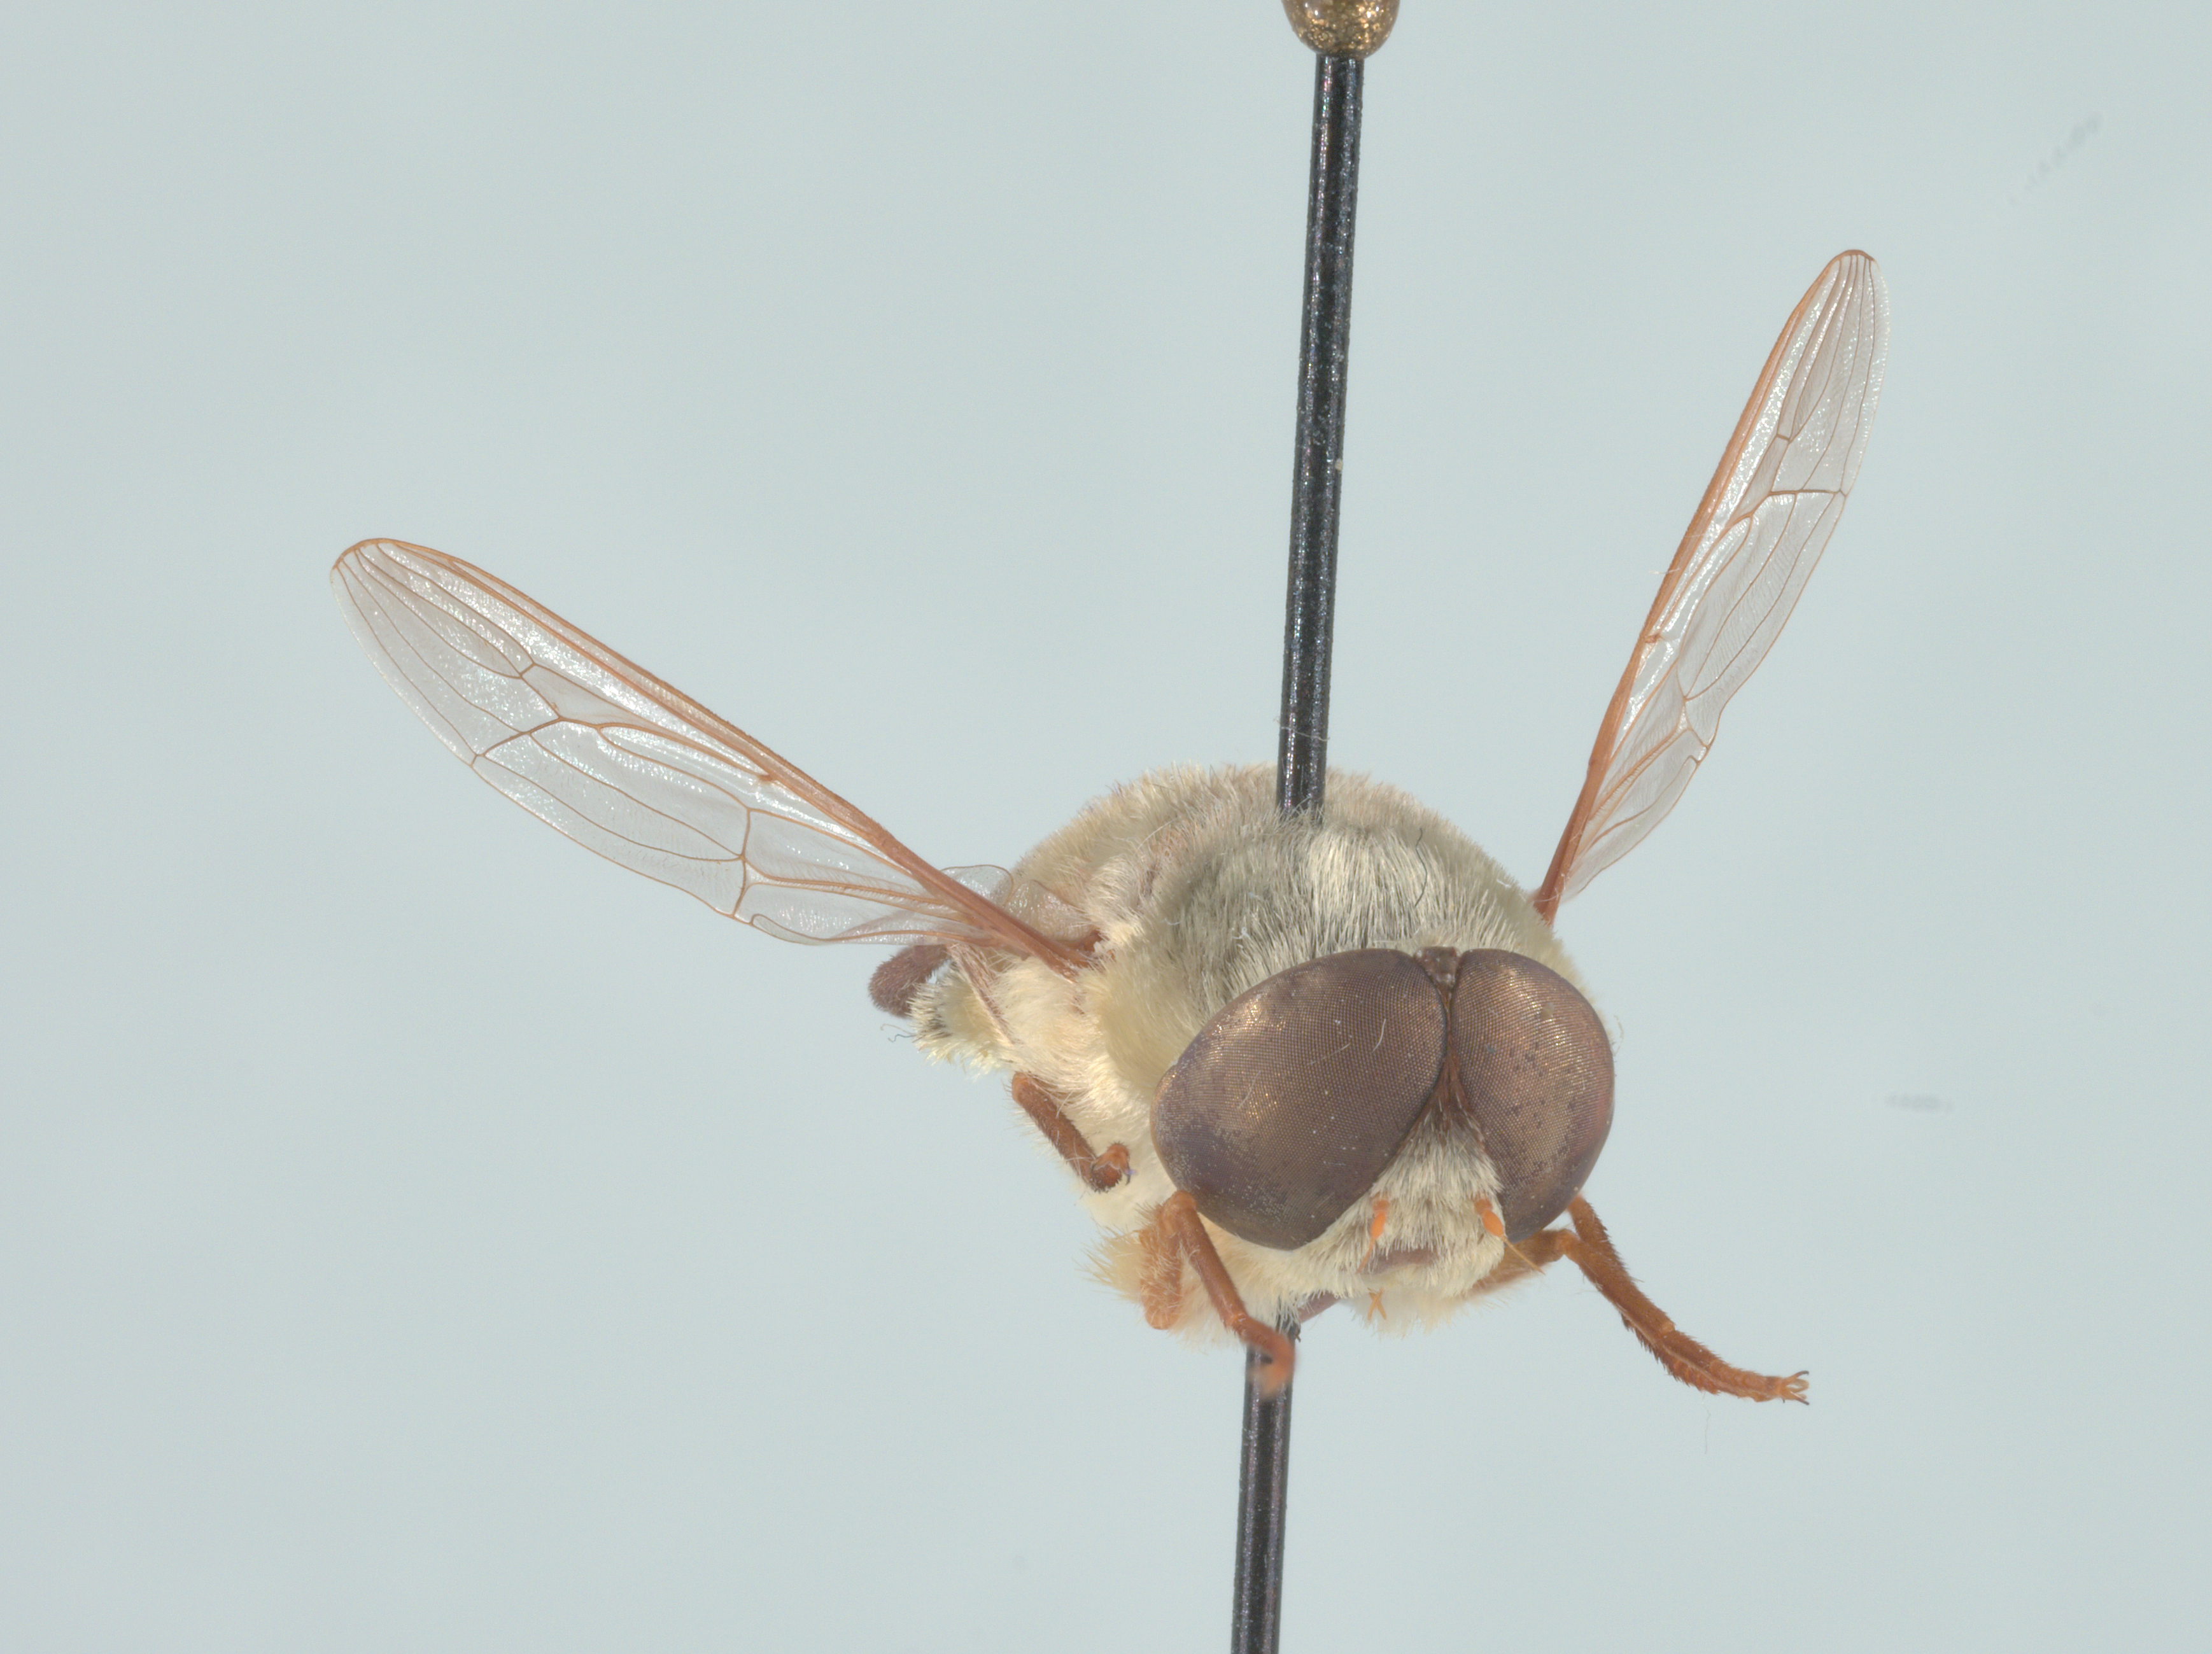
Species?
Neorhynchocephalus volaticus
